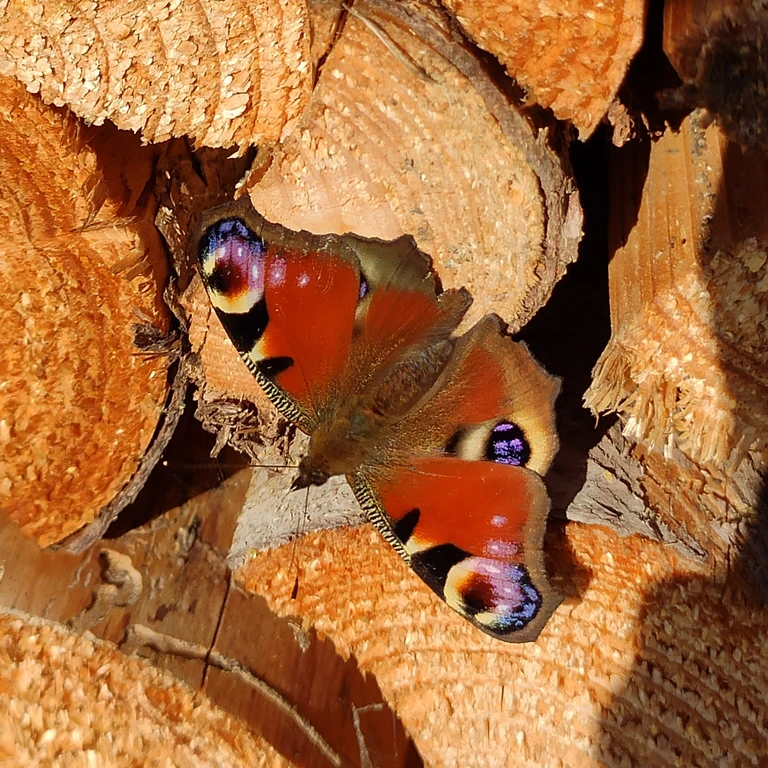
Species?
Aglais io
